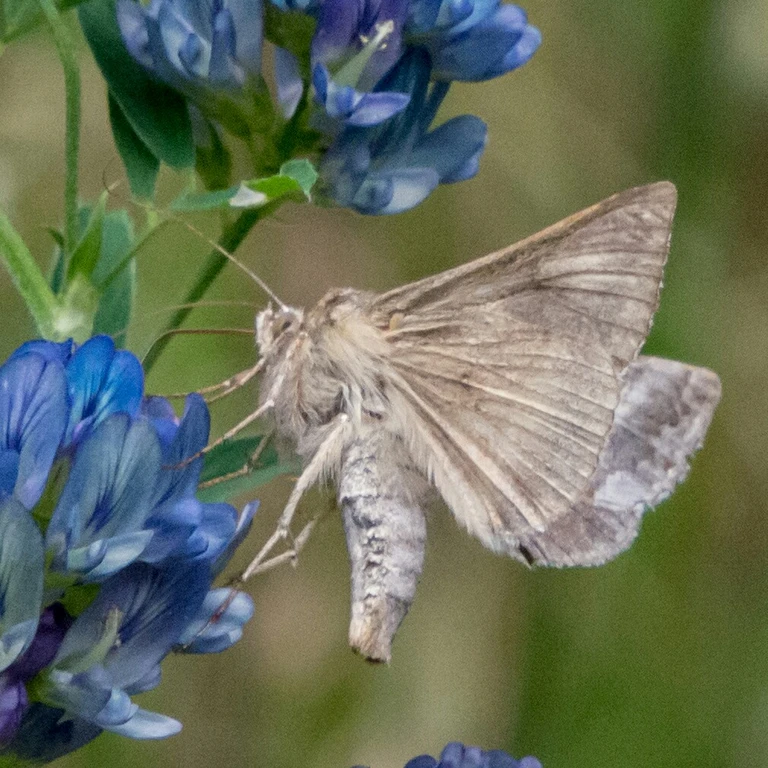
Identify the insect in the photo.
Autographa gamma
